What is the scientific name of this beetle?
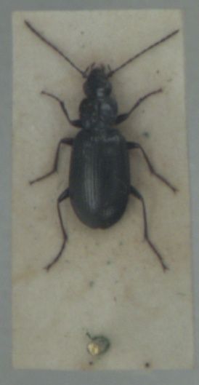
Agonum gracile
